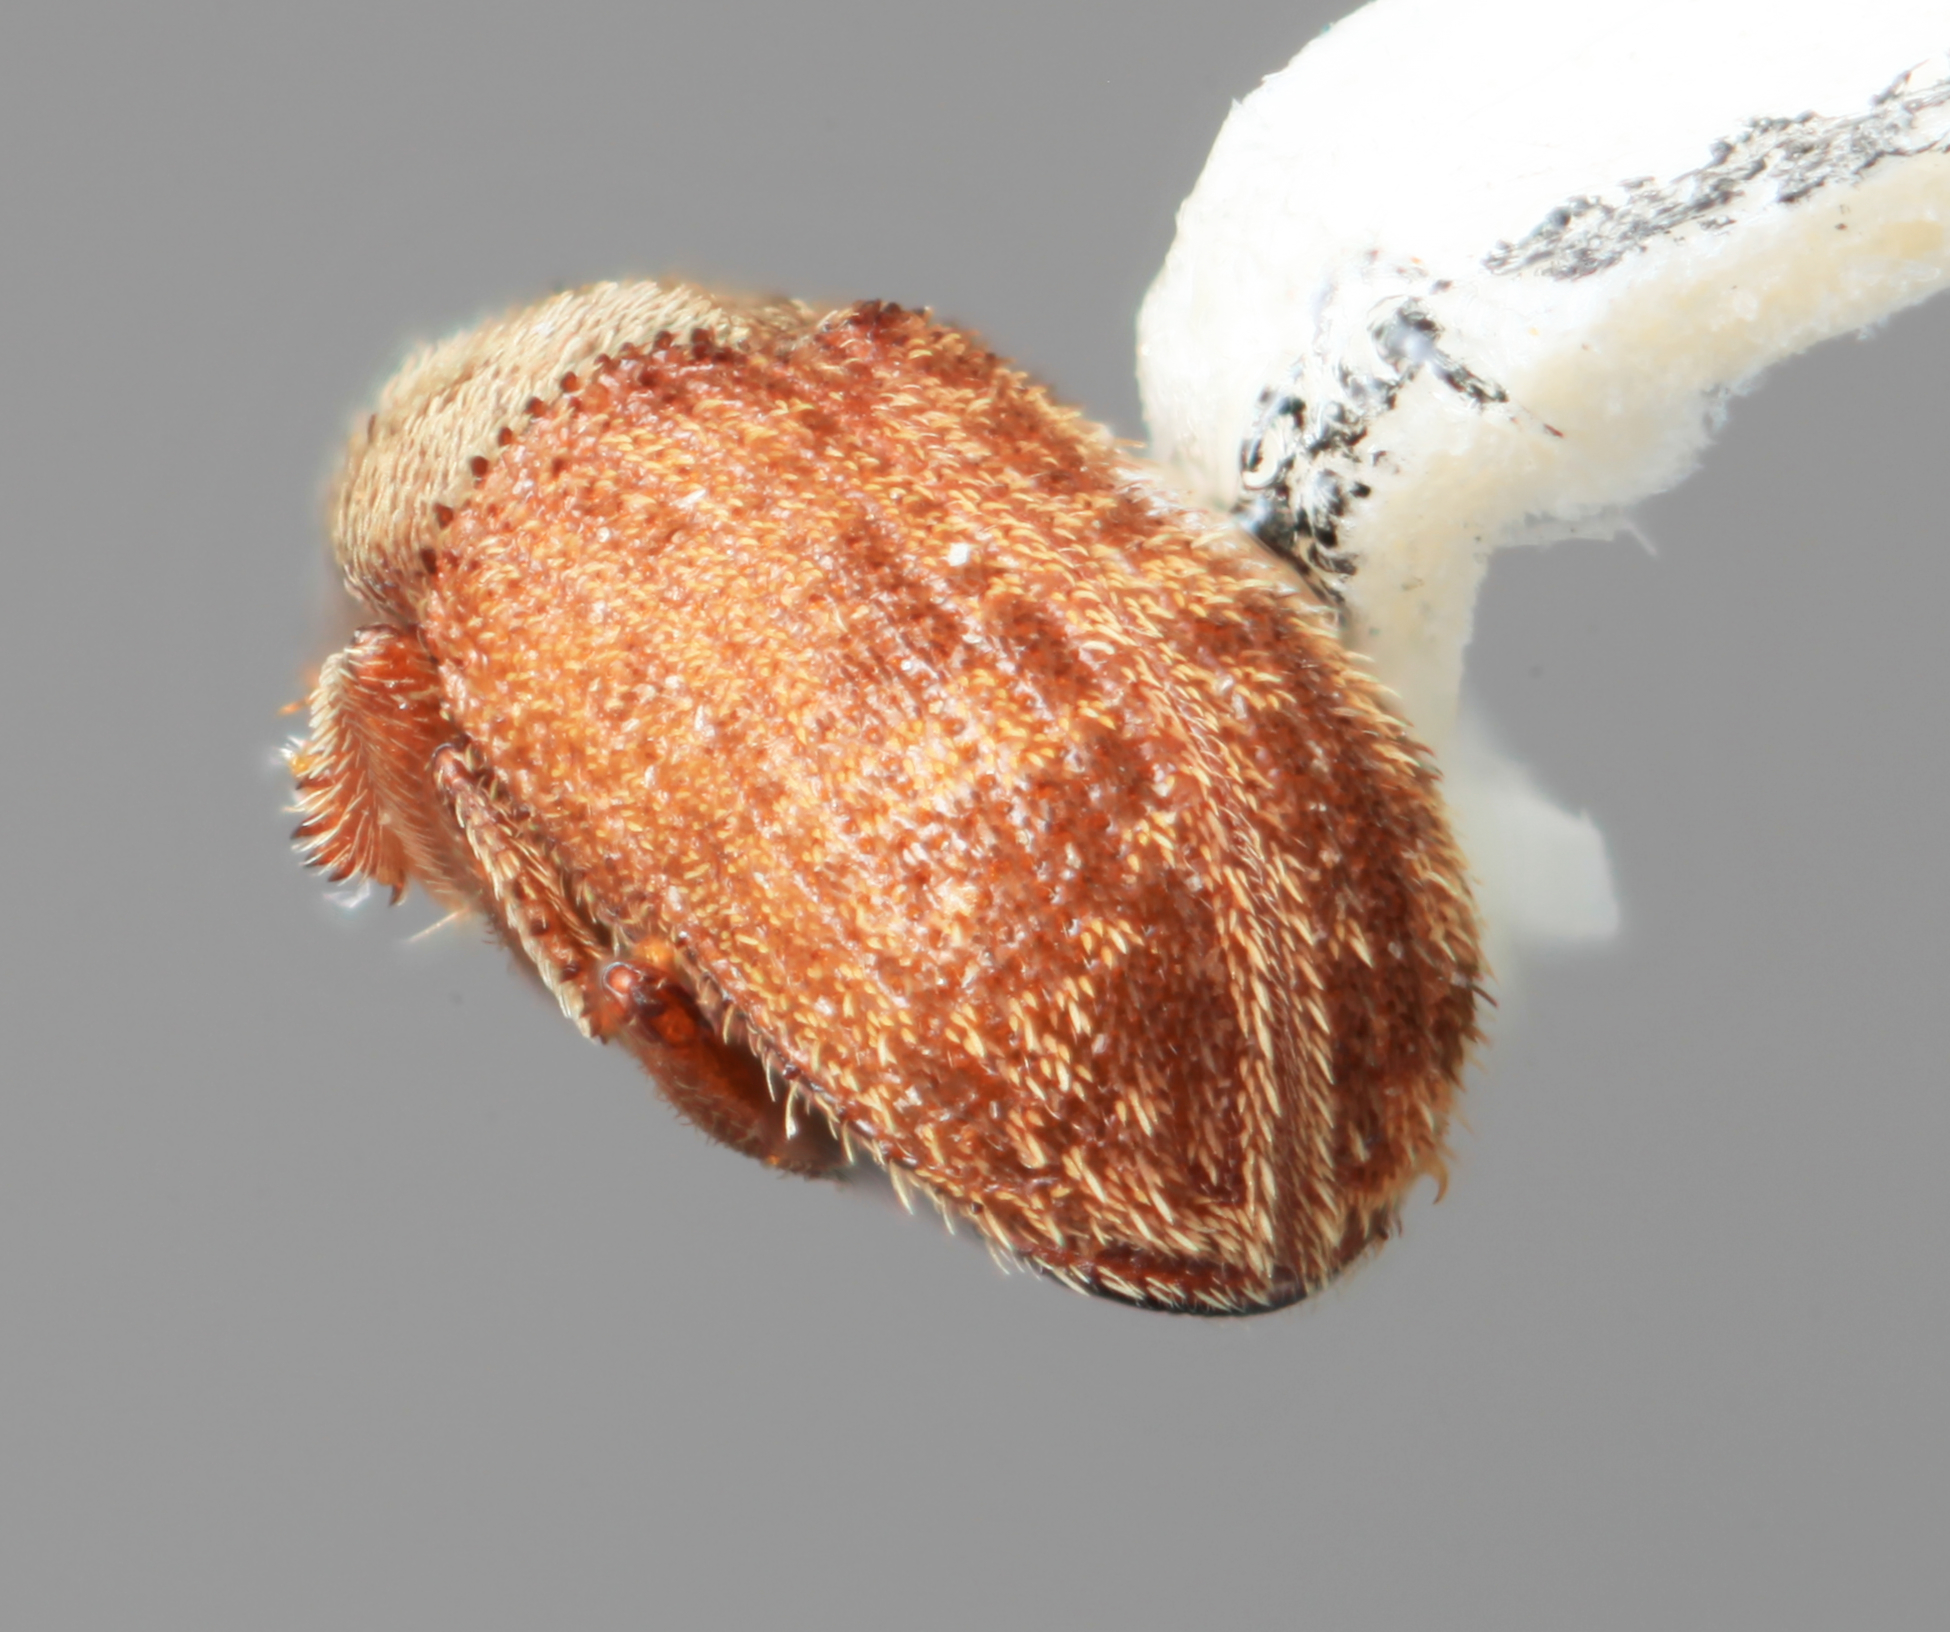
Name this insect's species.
Pseudoxylechinus variegatus
